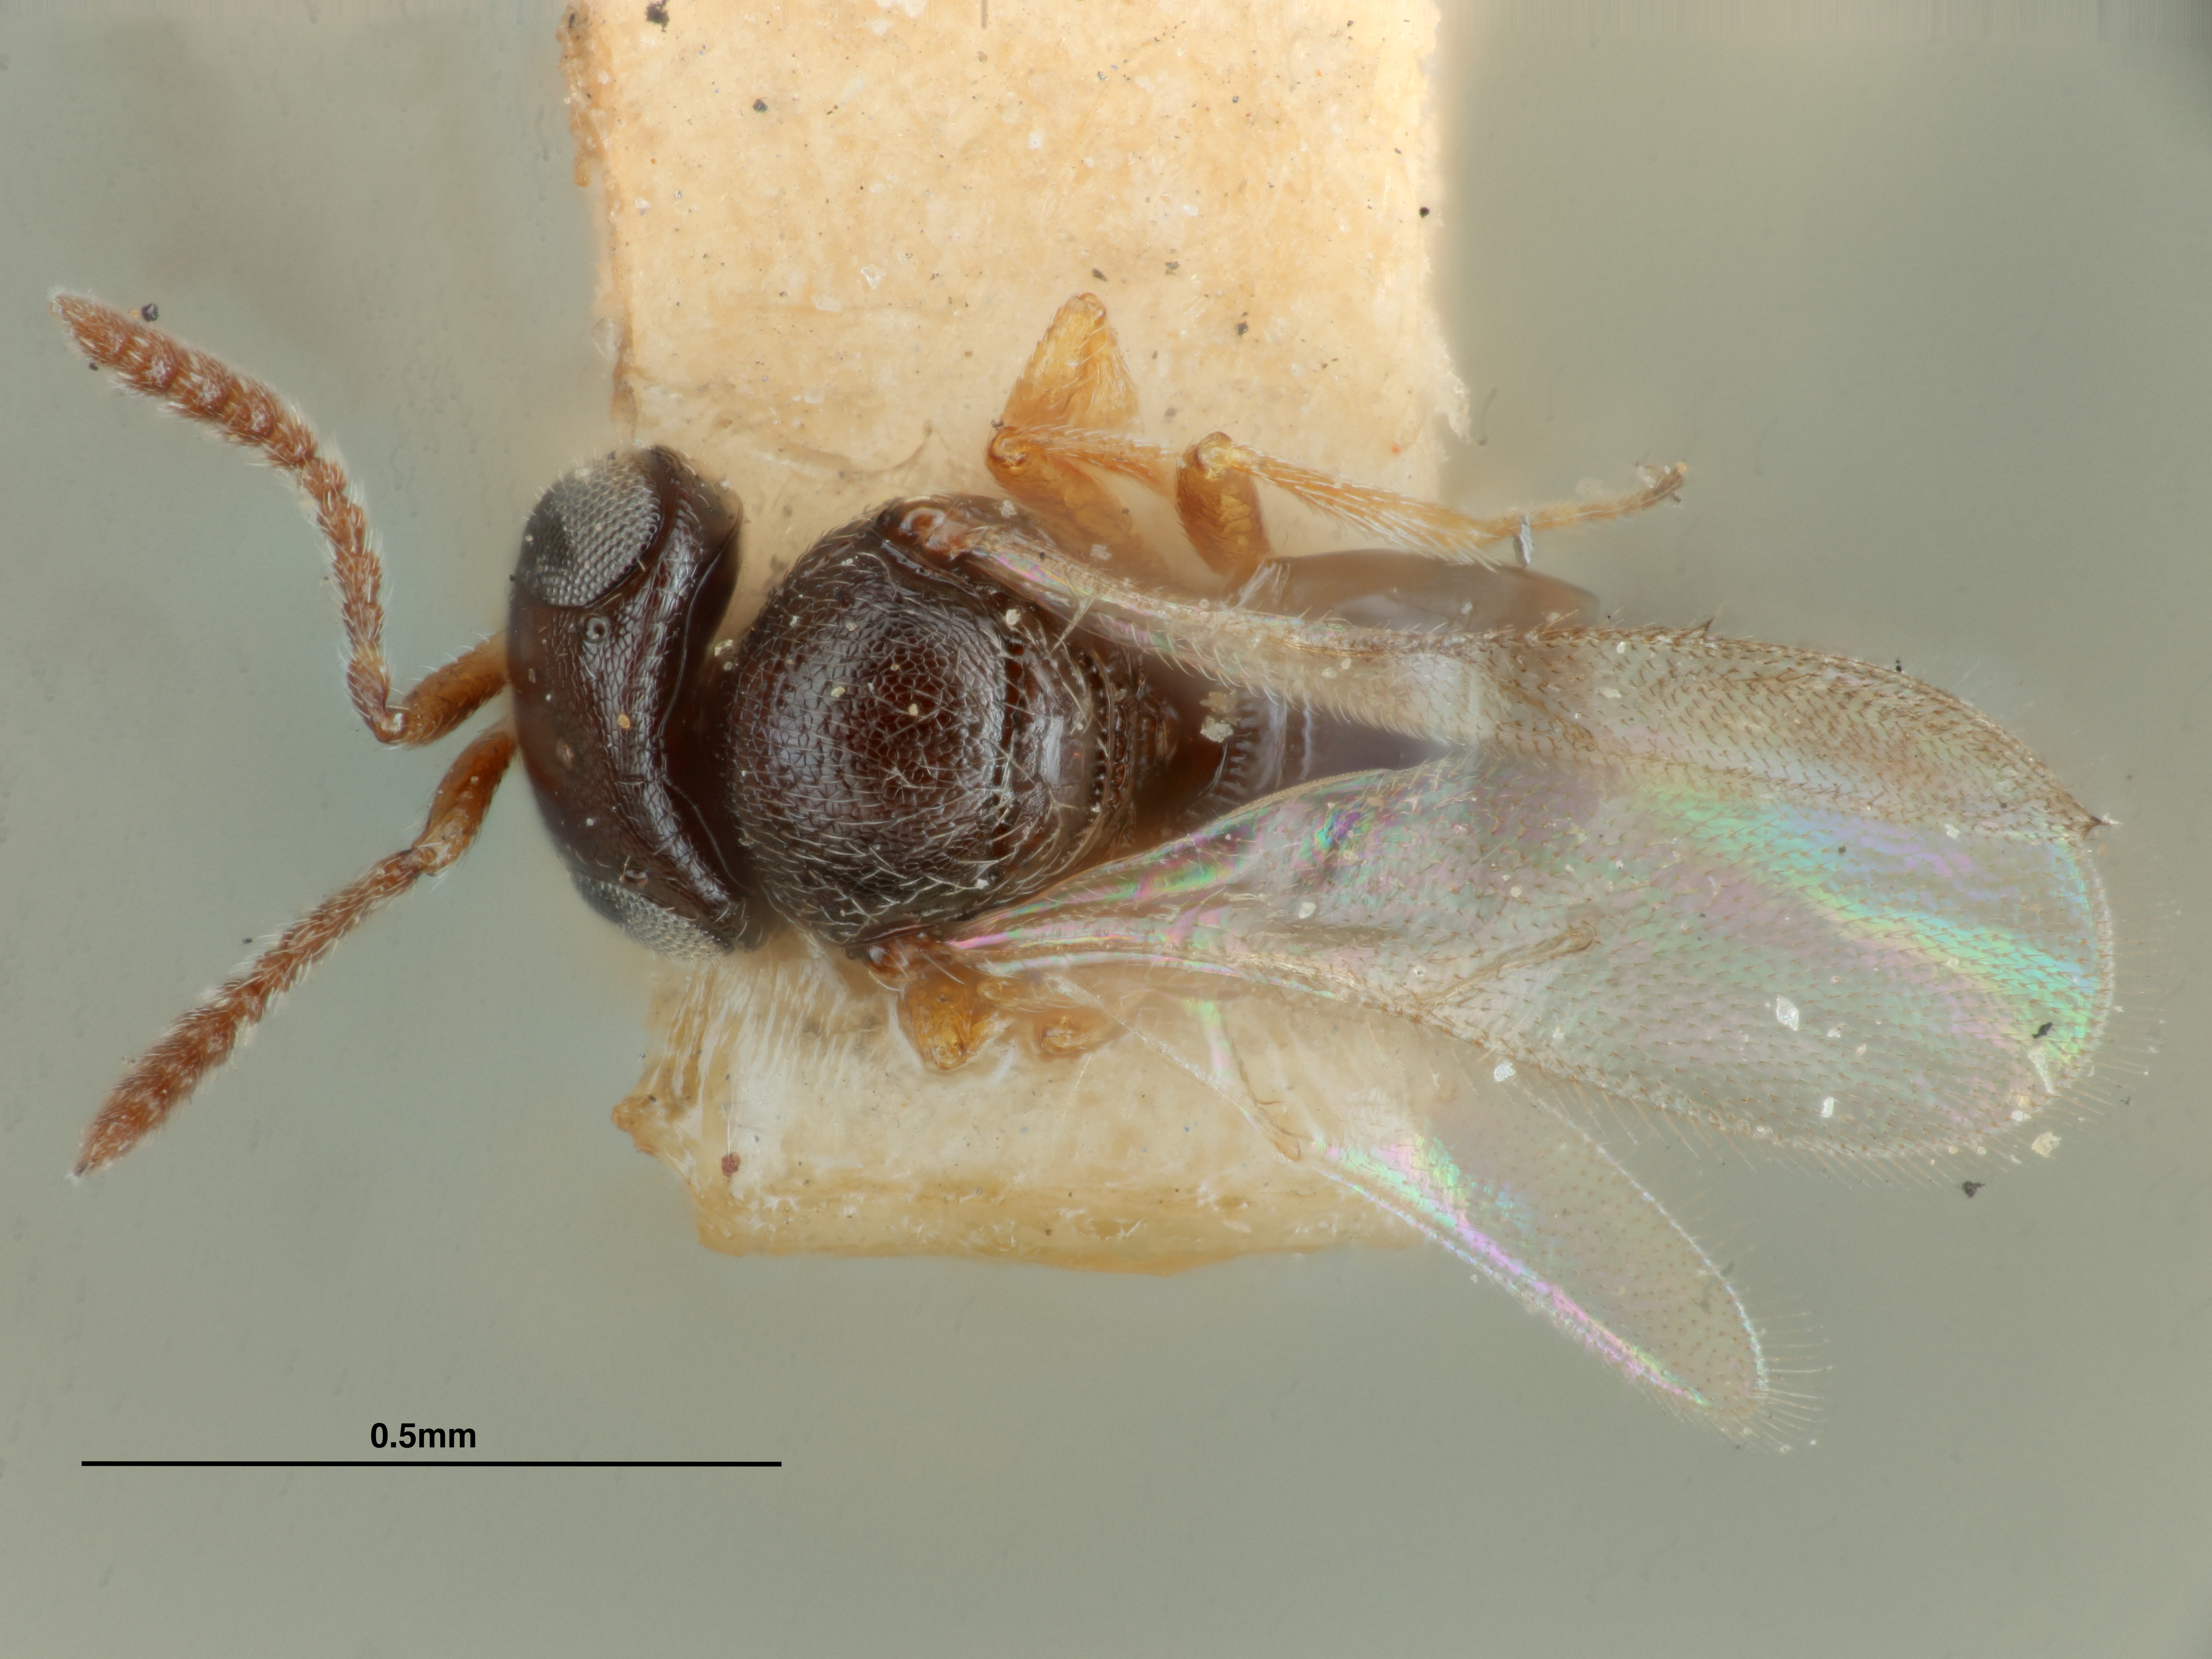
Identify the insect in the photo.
Telenomus arzamae
